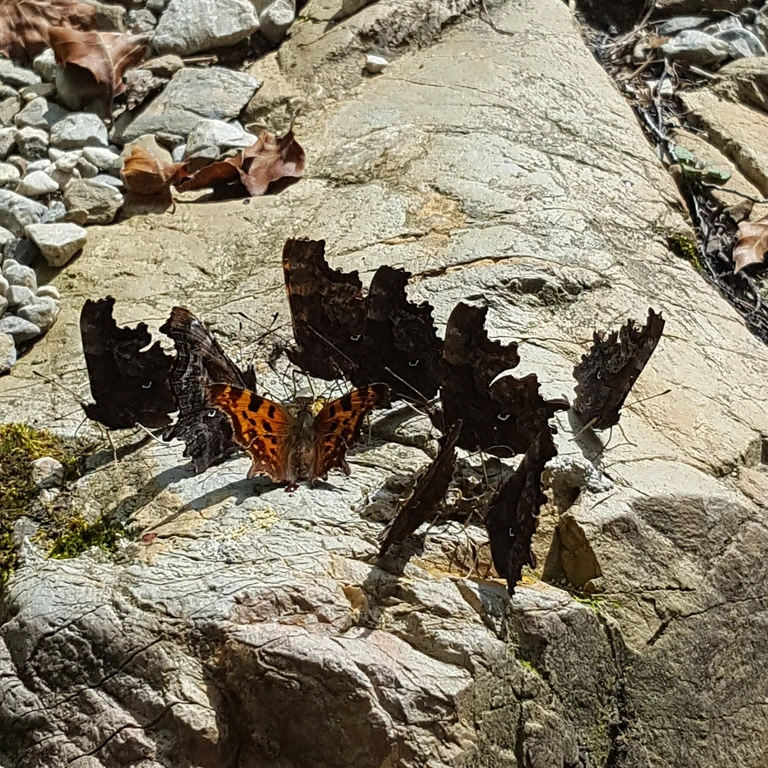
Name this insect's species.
Polygonia c-album
